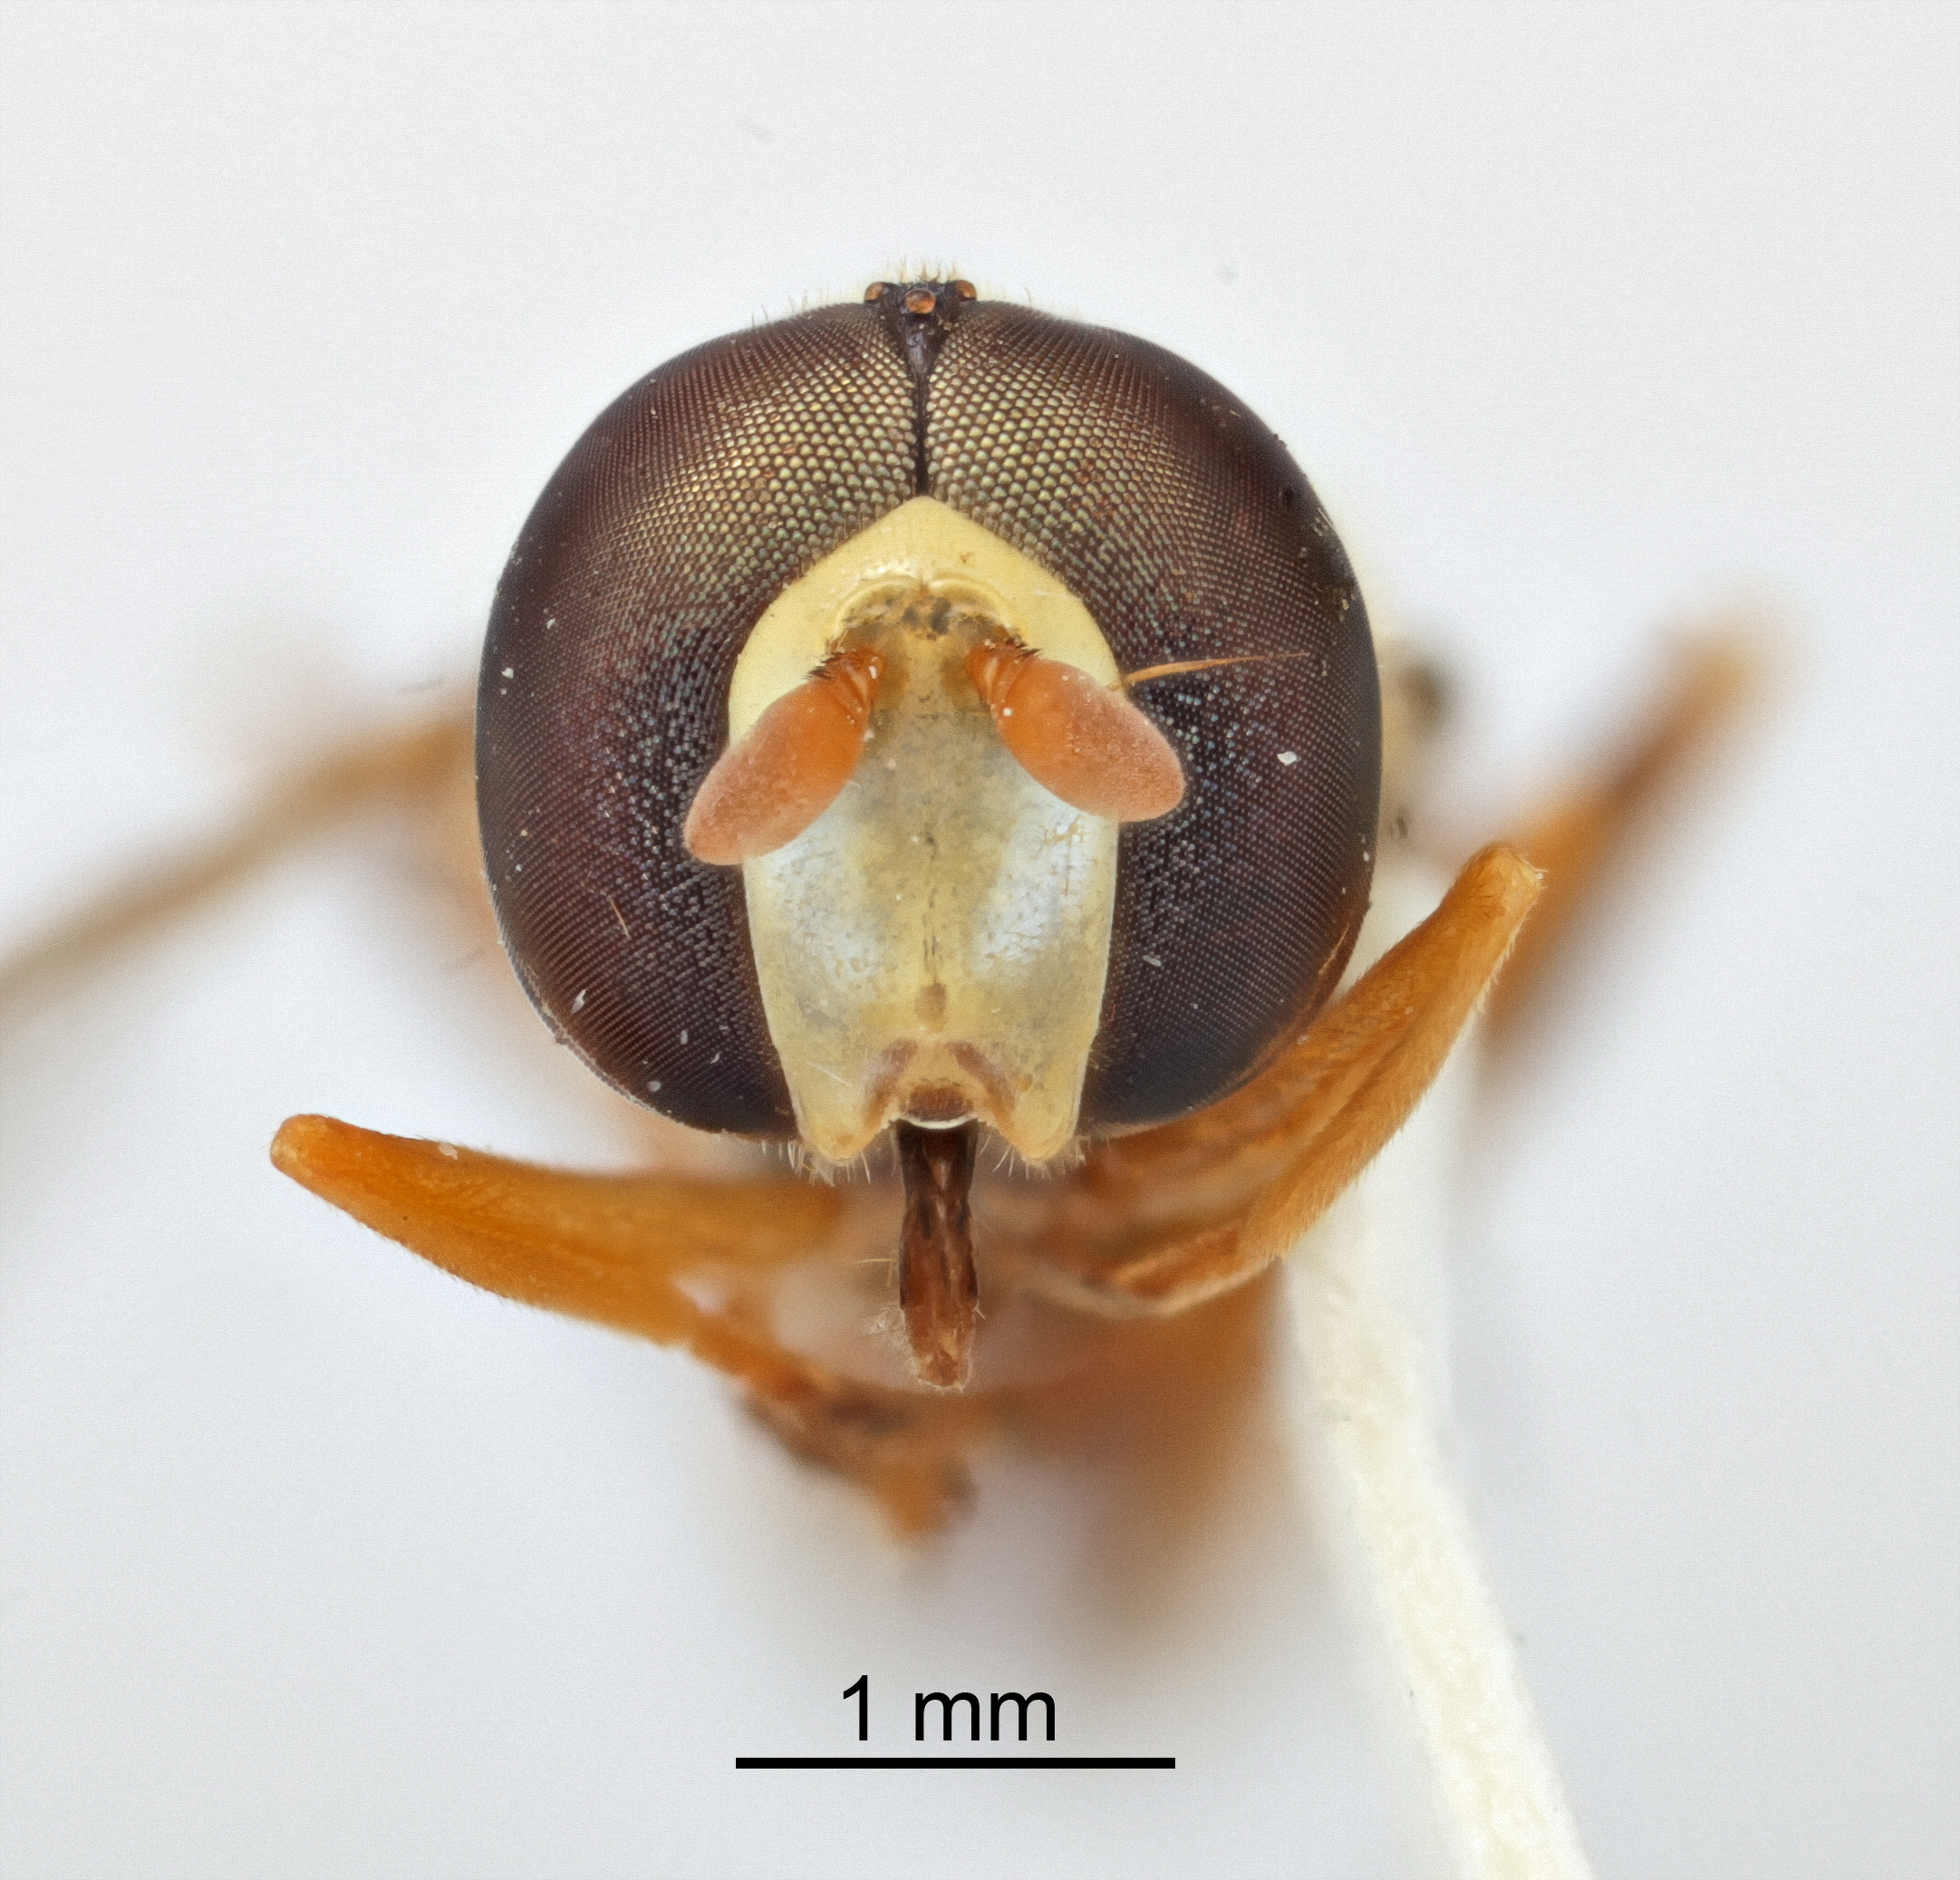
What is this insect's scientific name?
Ischiodon scutellaris
